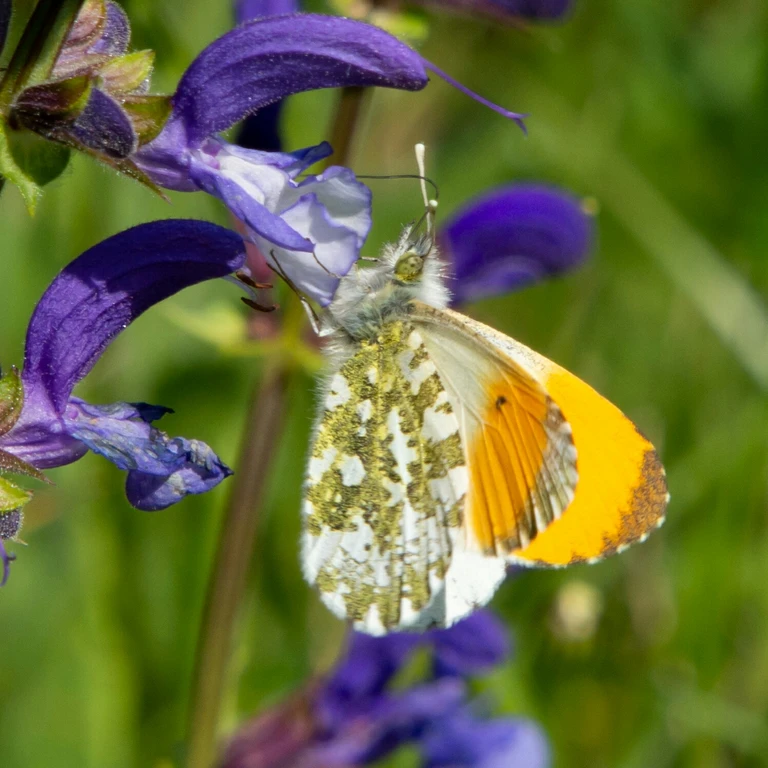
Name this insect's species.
Anthocharis cardamines
